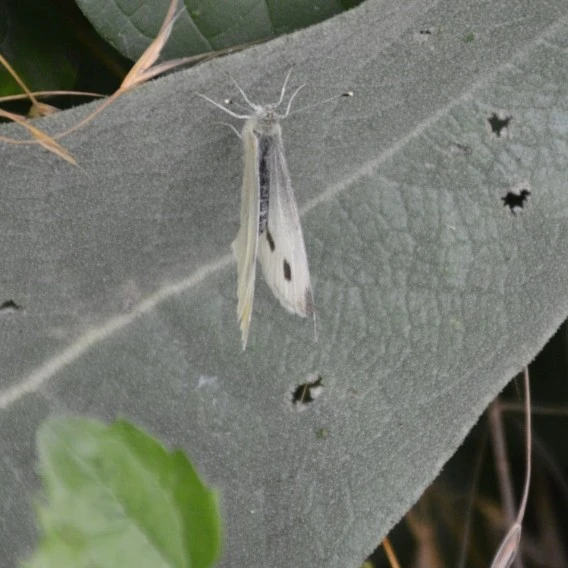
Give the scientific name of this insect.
Pieris rapae
